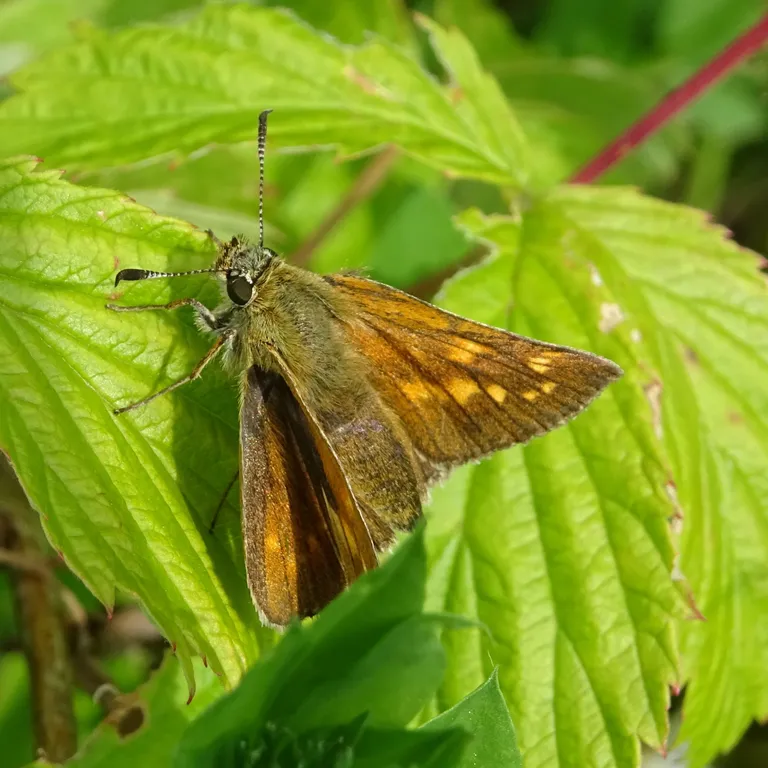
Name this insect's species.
Ochlodes sylvanus (also Ochlodes venata)
